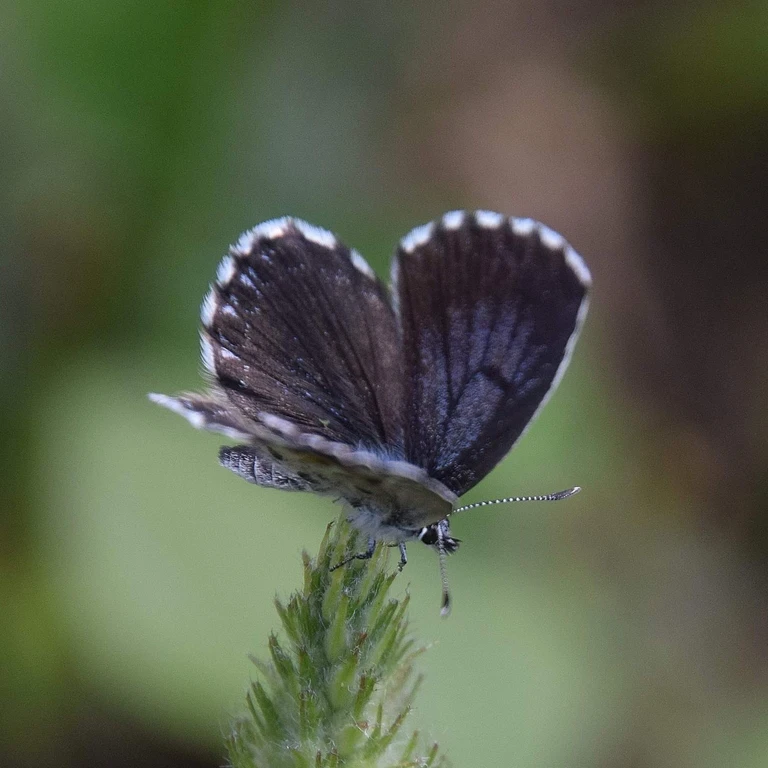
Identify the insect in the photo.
Scolitantides orion
